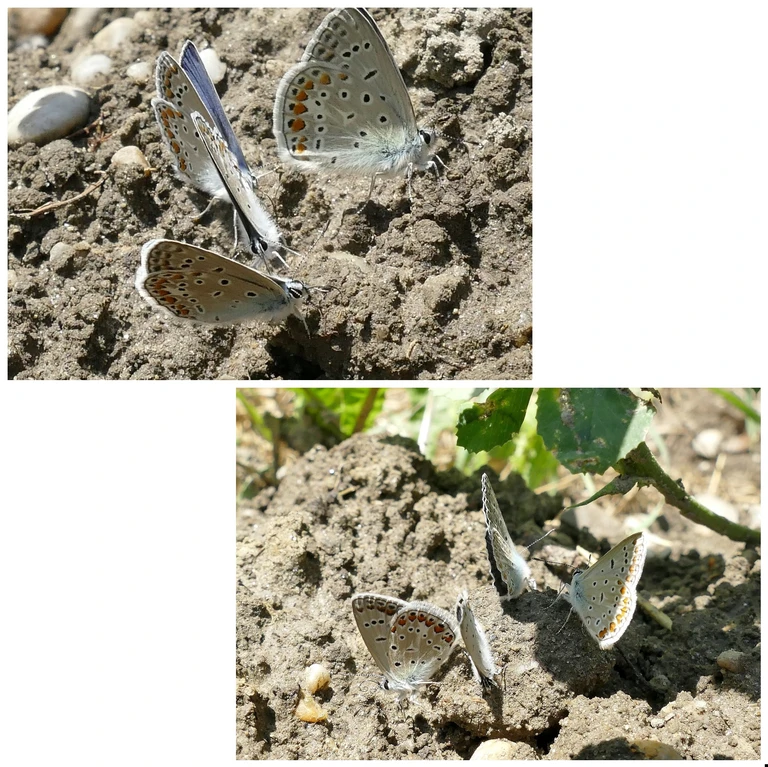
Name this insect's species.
Polyommatus icarus
